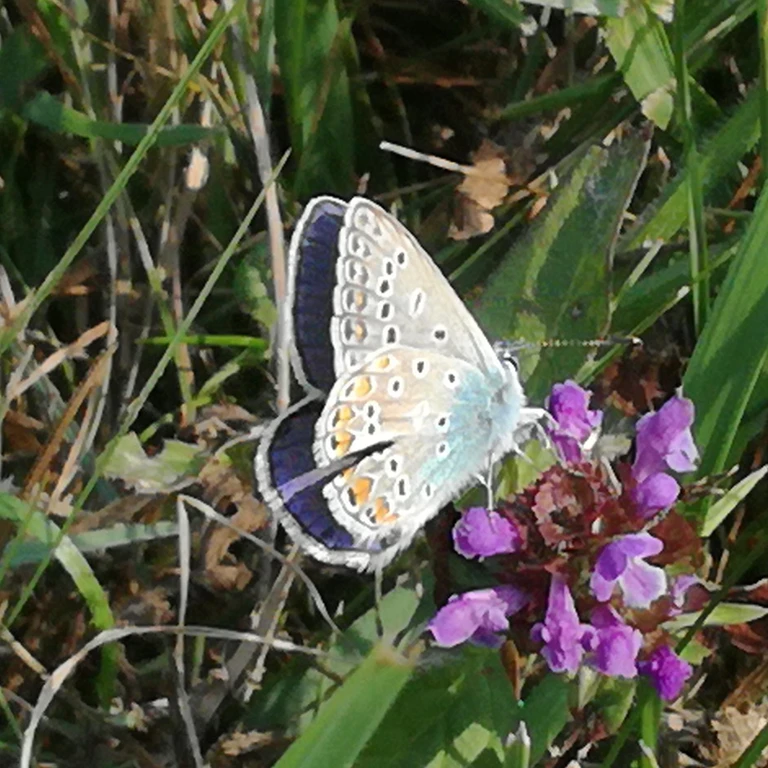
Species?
Polyommatus icarus
